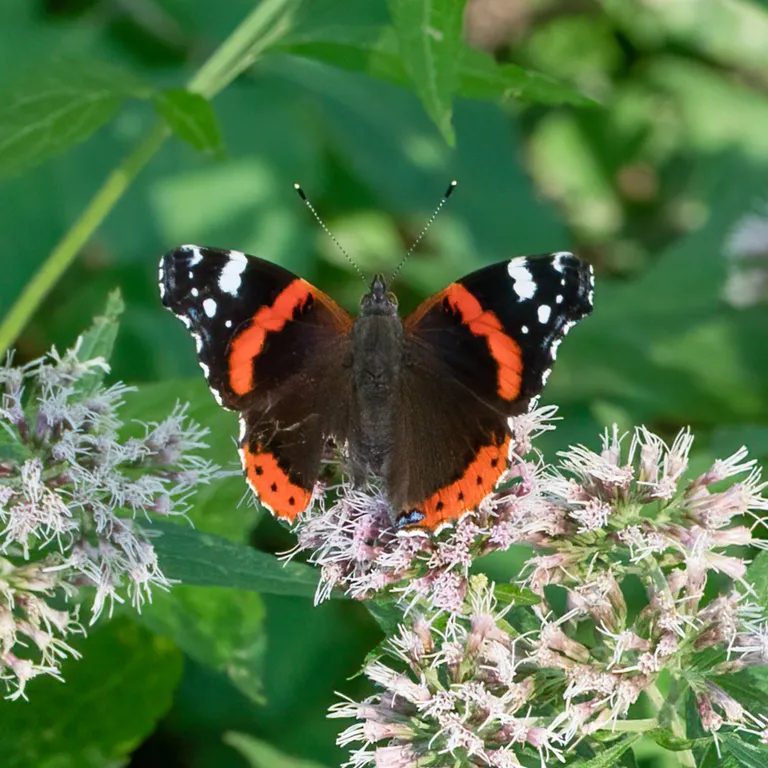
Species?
Vanessa atalanta
